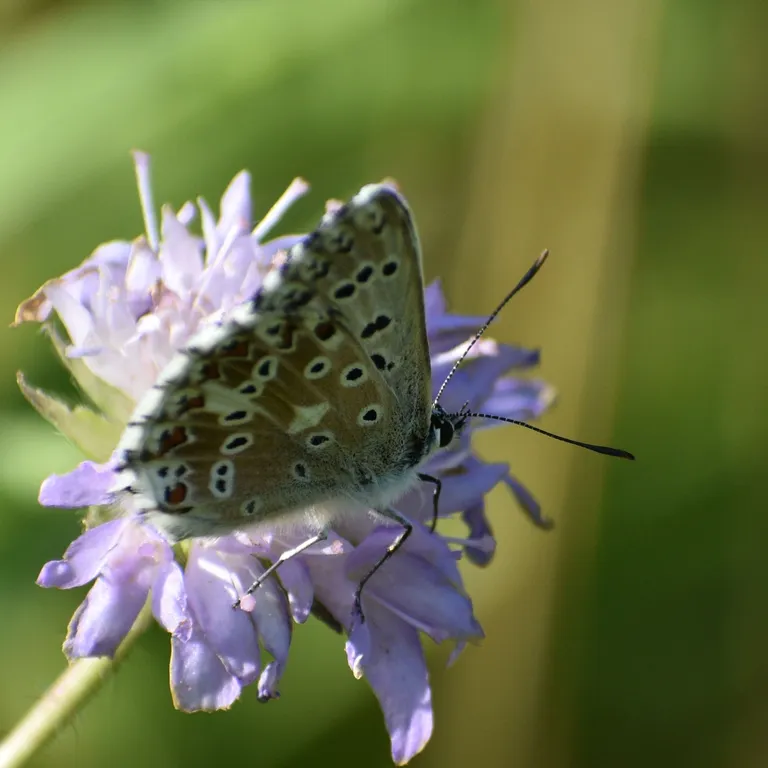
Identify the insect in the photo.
Lysandra coridon
